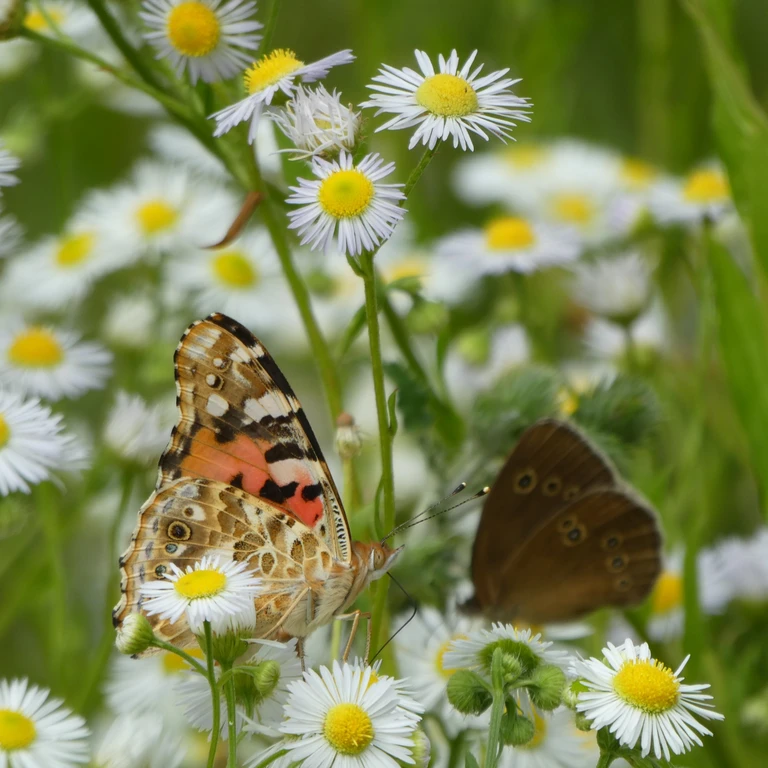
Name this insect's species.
Vanessa cardui
